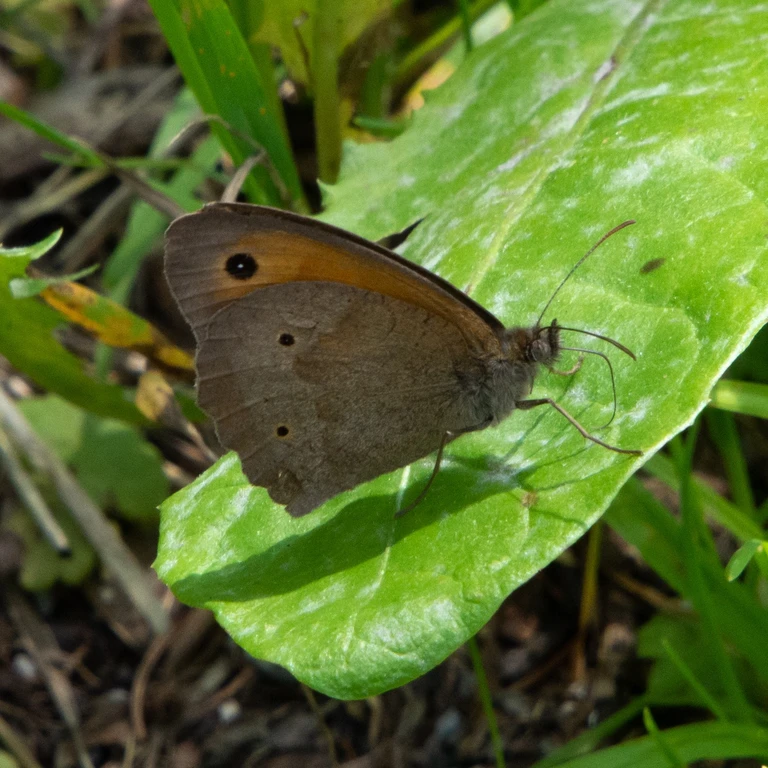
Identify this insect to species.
Maniola jurtina
